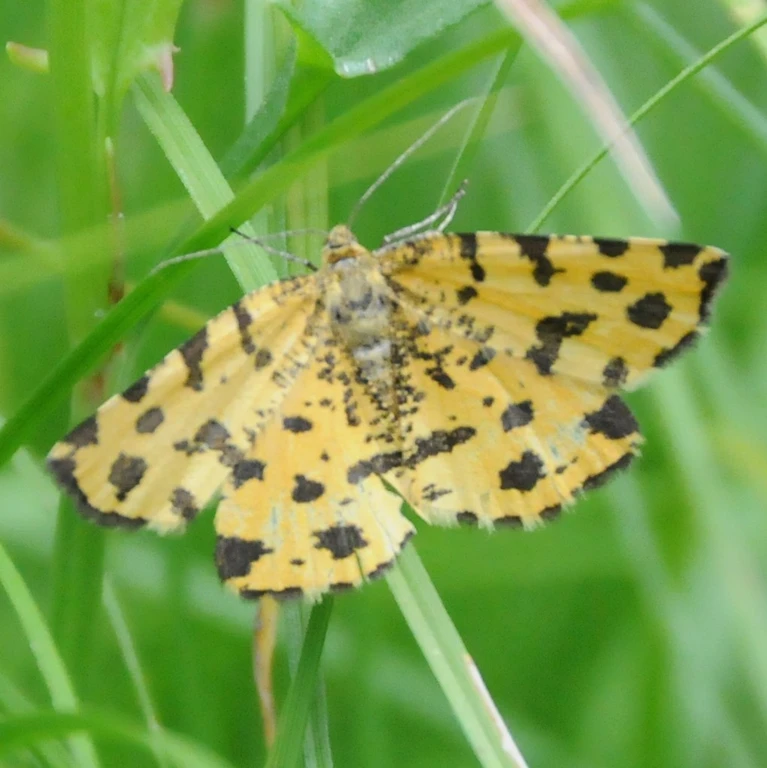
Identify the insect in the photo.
Pseudopanthera macularia
